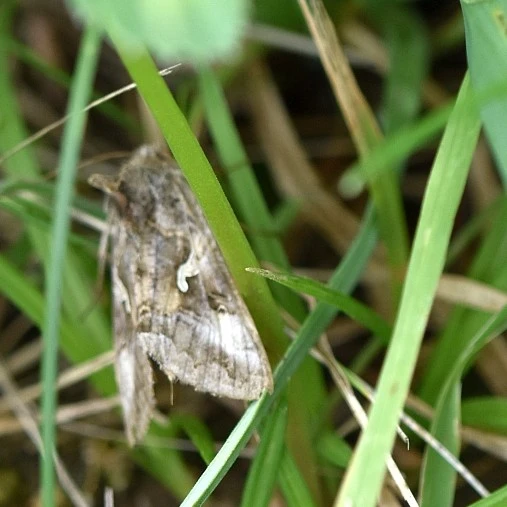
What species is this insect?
Autographa gamma
